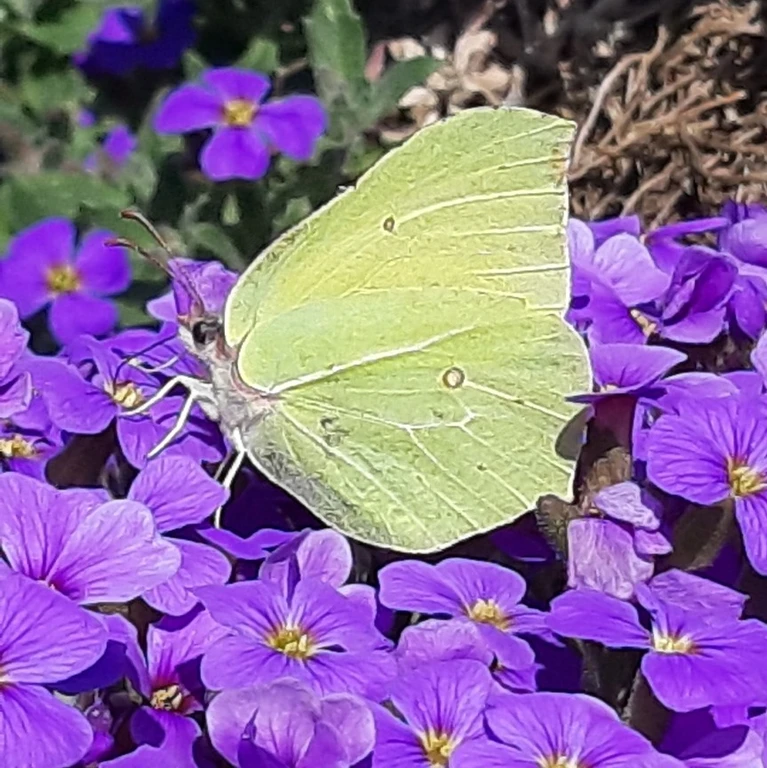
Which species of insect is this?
Gonepteryx rhamni
